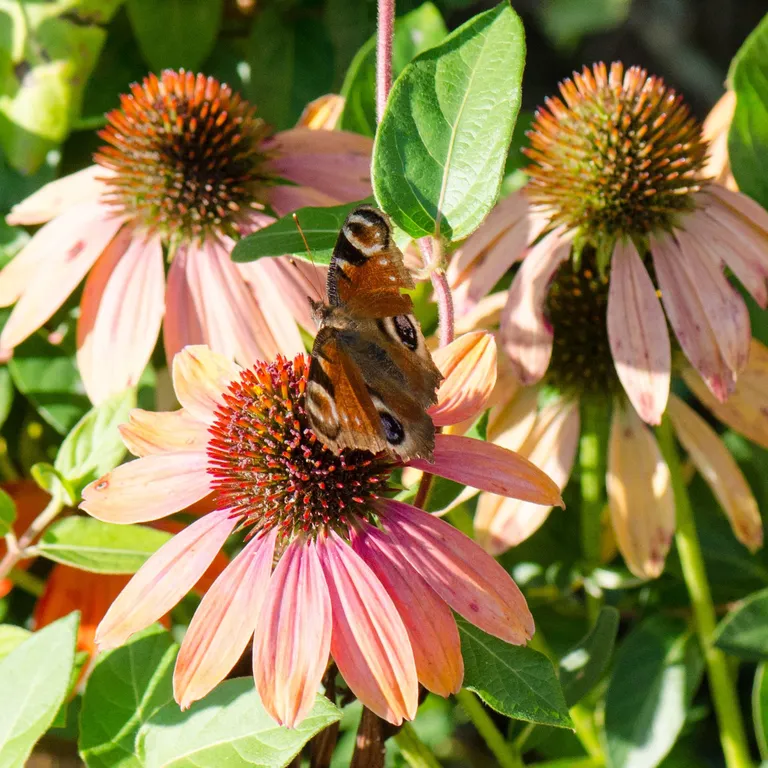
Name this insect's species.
Aglais io
